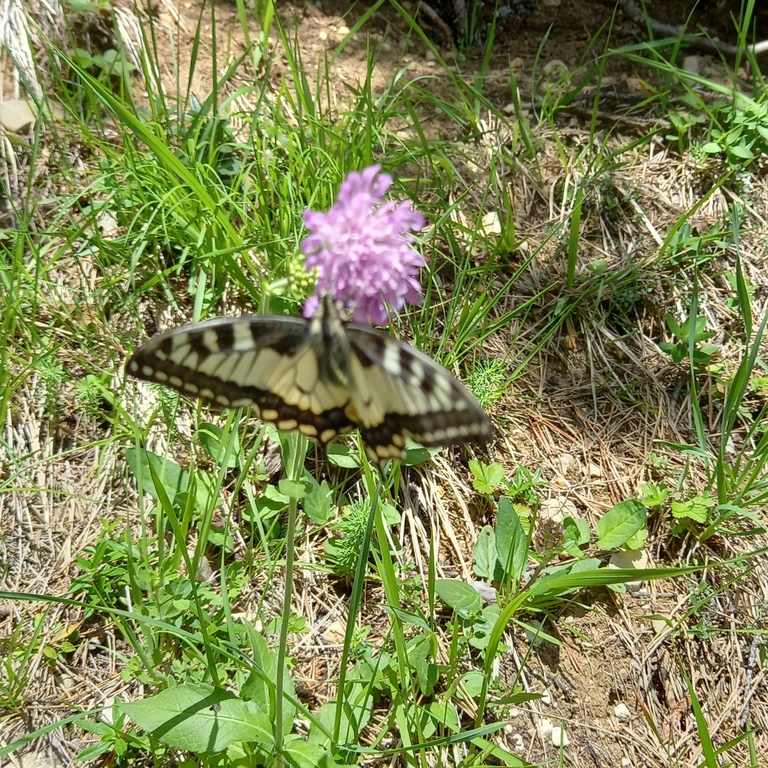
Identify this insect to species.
Papilio machaon
